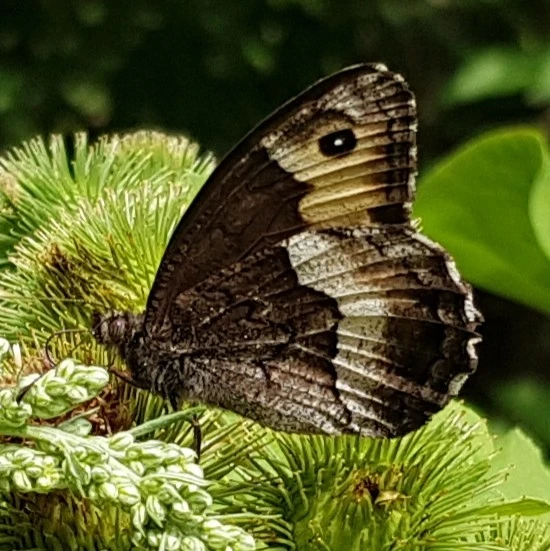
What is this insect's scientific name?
Hipparchia alcyone
